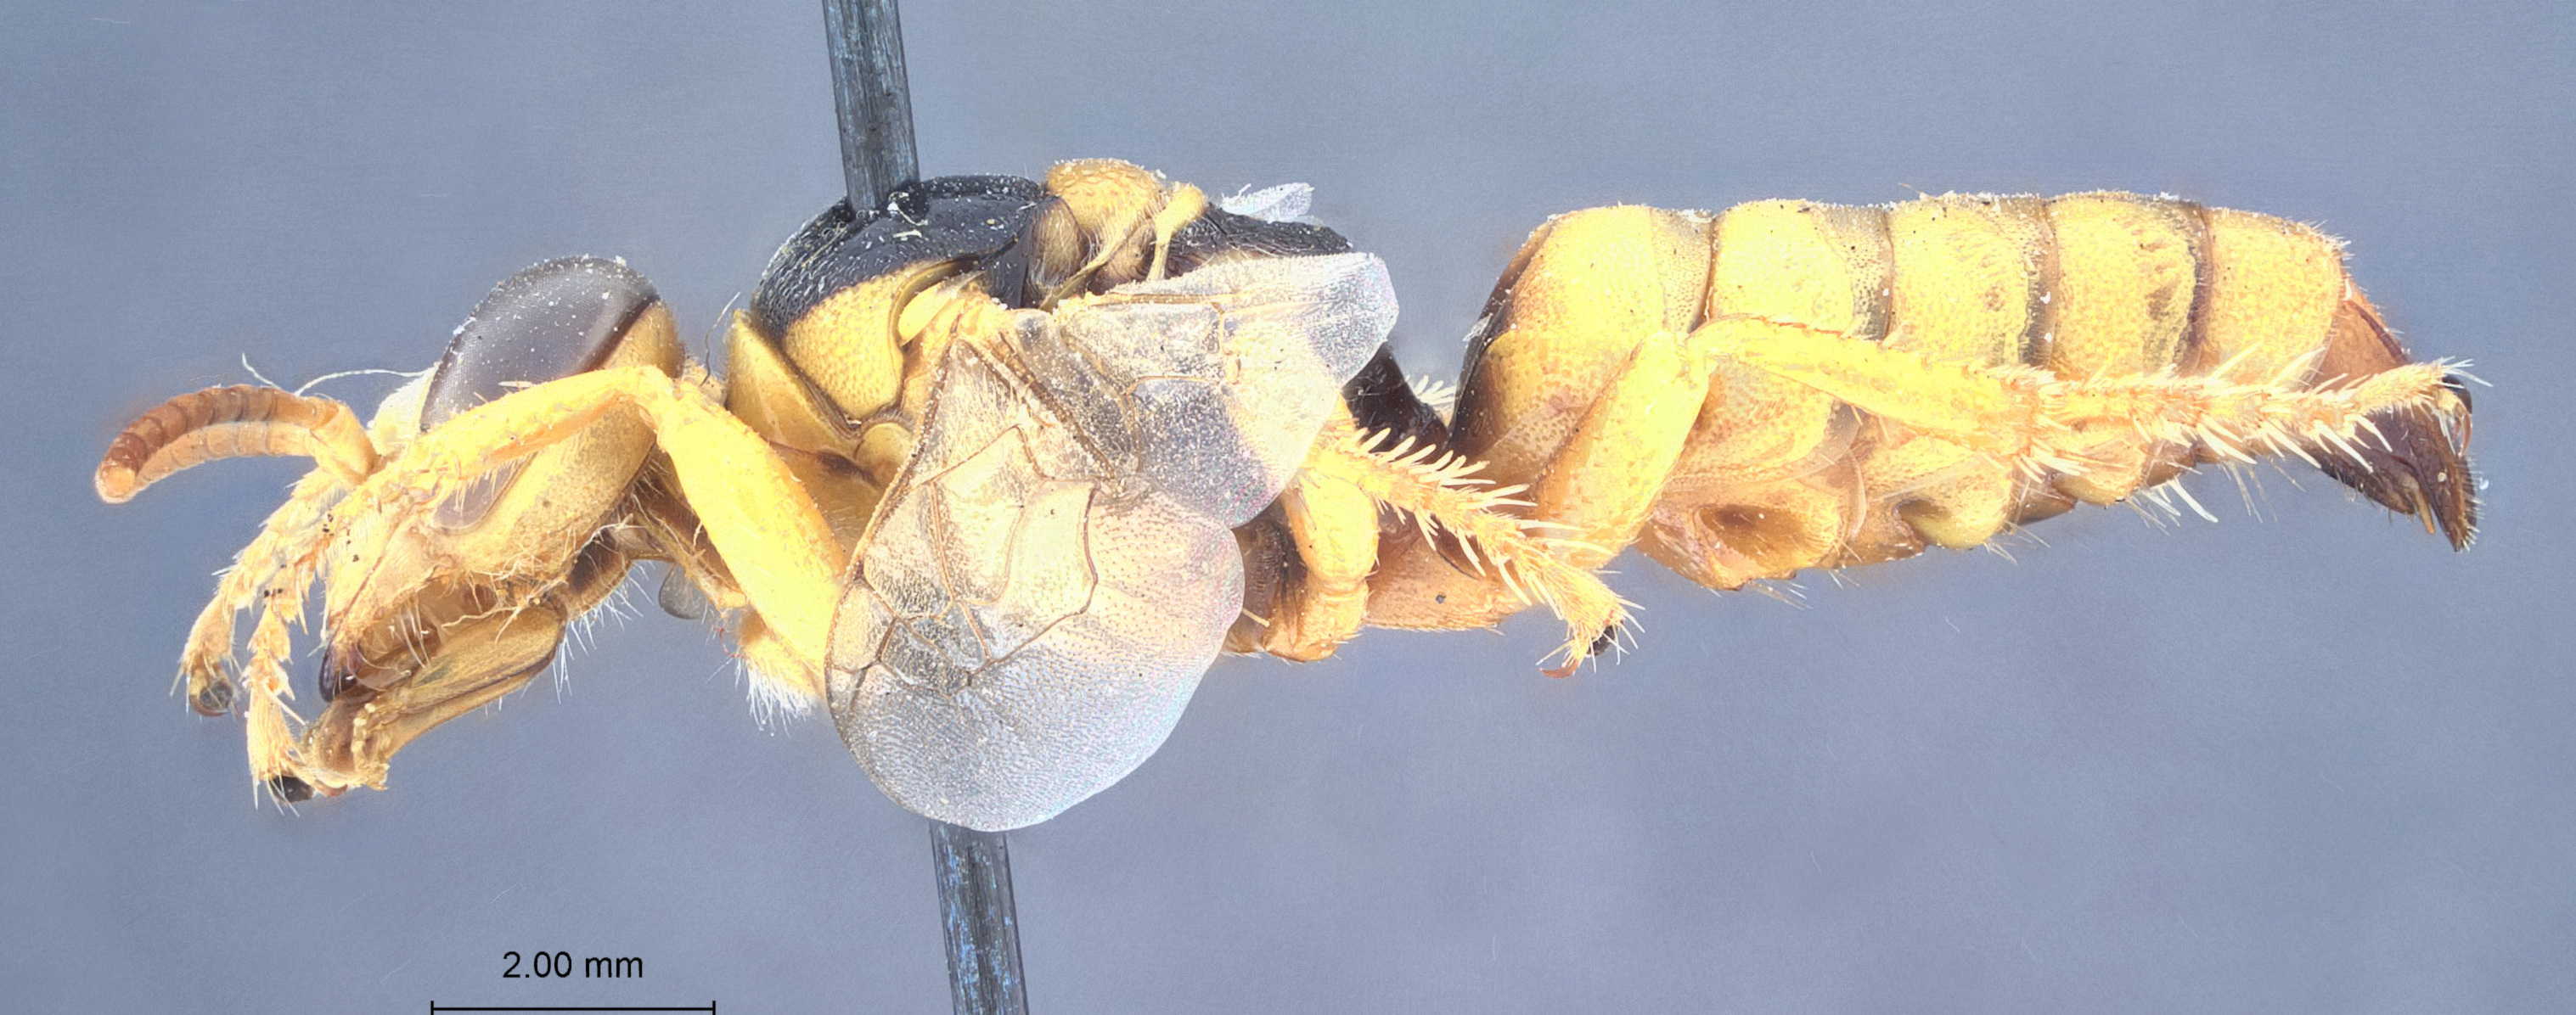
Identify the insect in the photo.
Palarus decipiens
